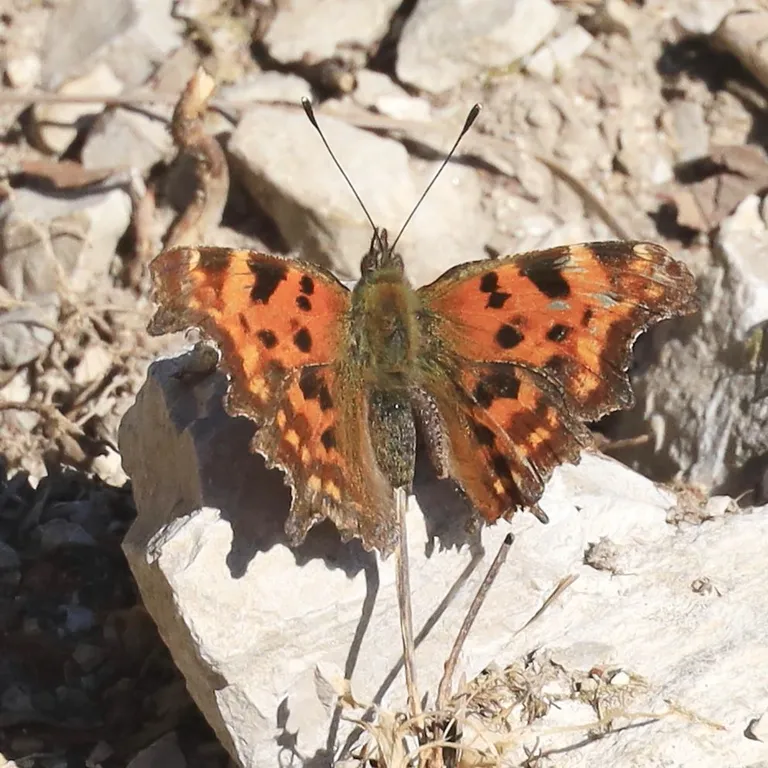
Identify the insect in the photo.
Polygonia c-album
